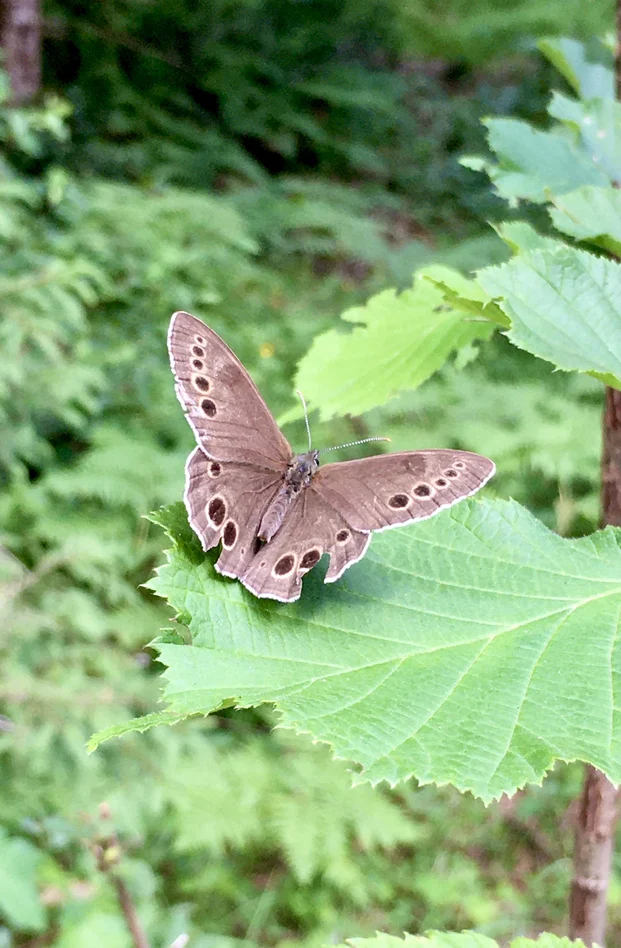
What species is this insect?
Lopinga achine (also Pararge achine)
